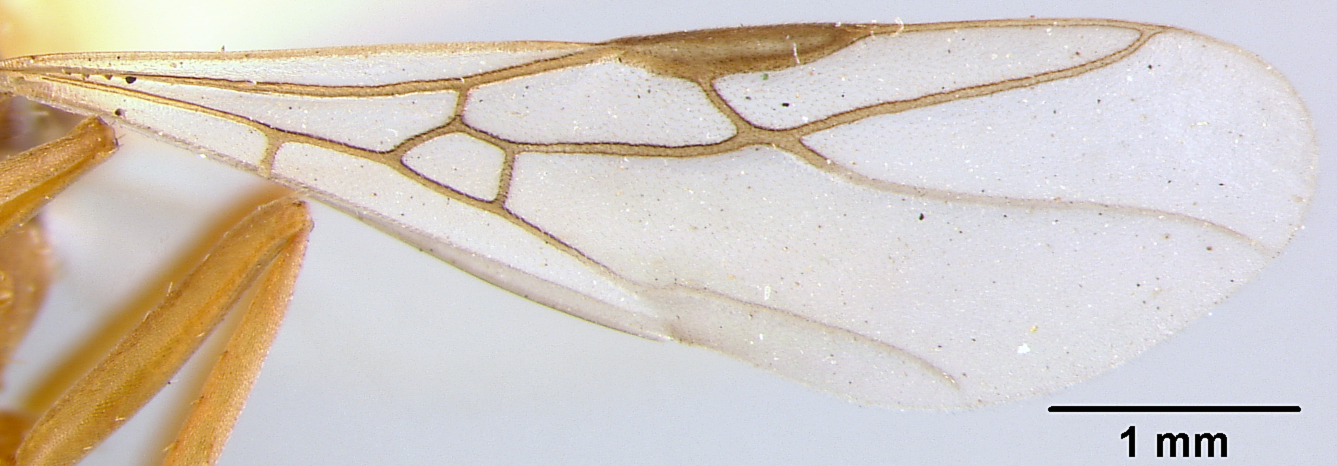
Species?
Formica microgyna
